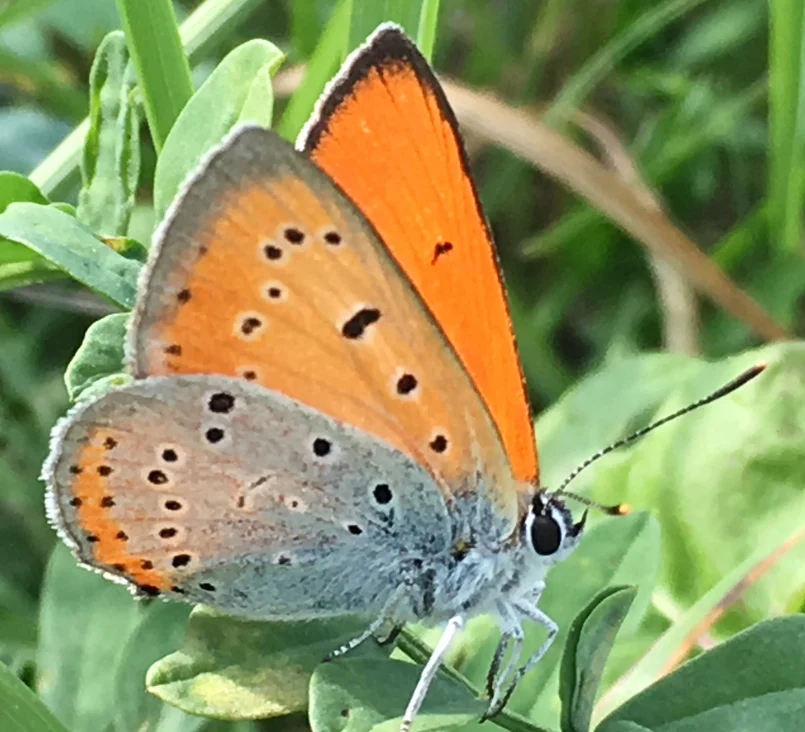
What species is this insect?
Lycaena dispar
